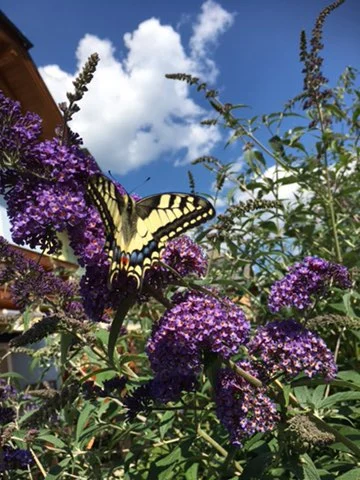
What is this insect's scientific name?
Papilio machaon
